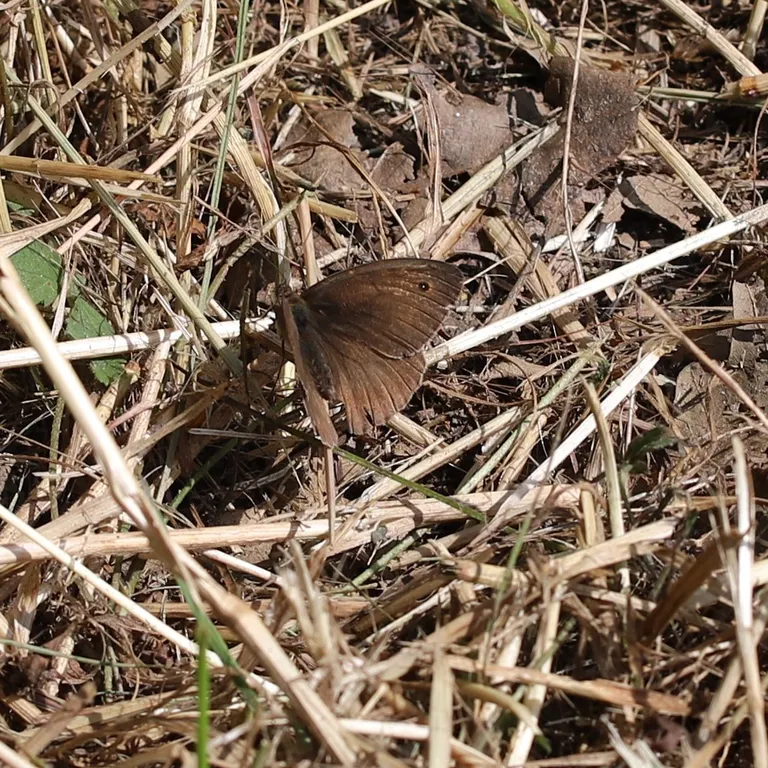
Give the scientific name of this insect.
Maniola jurtina
